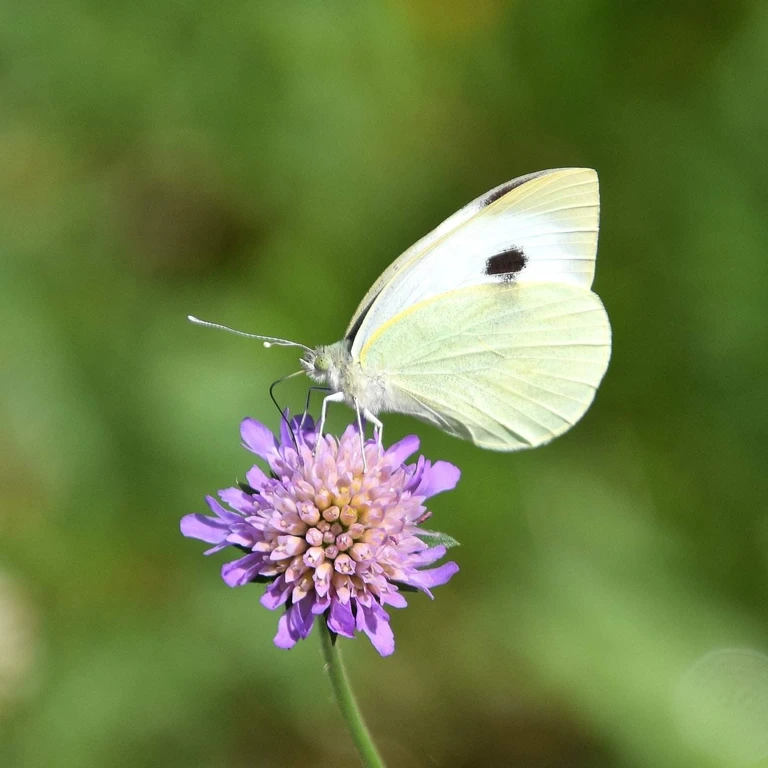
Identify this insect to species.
Pieris brassicae
